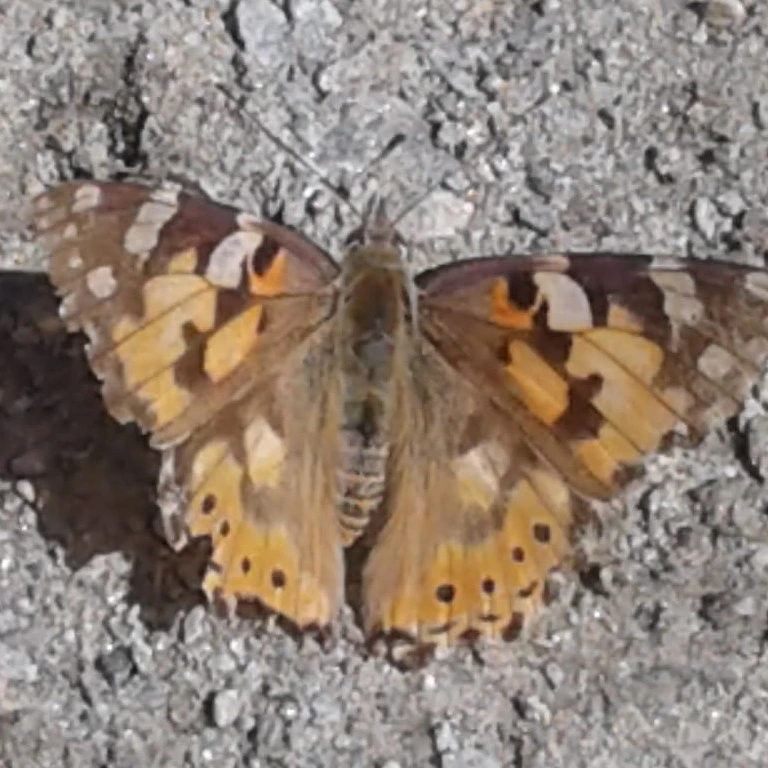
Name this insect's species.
Vanessa cardui
